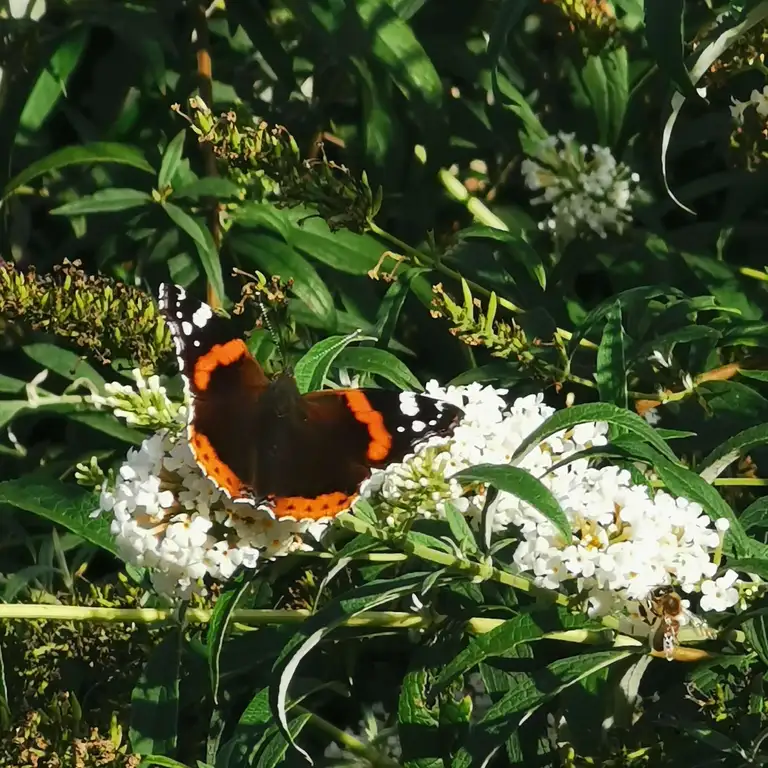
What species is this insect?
Vanessa atalanta
